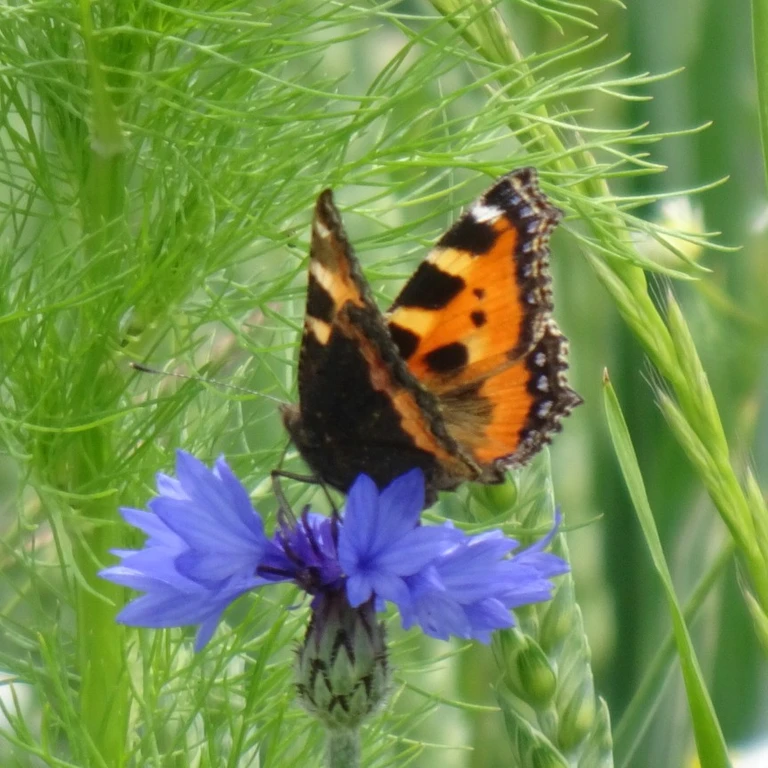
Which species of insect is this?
Aglais urticae
